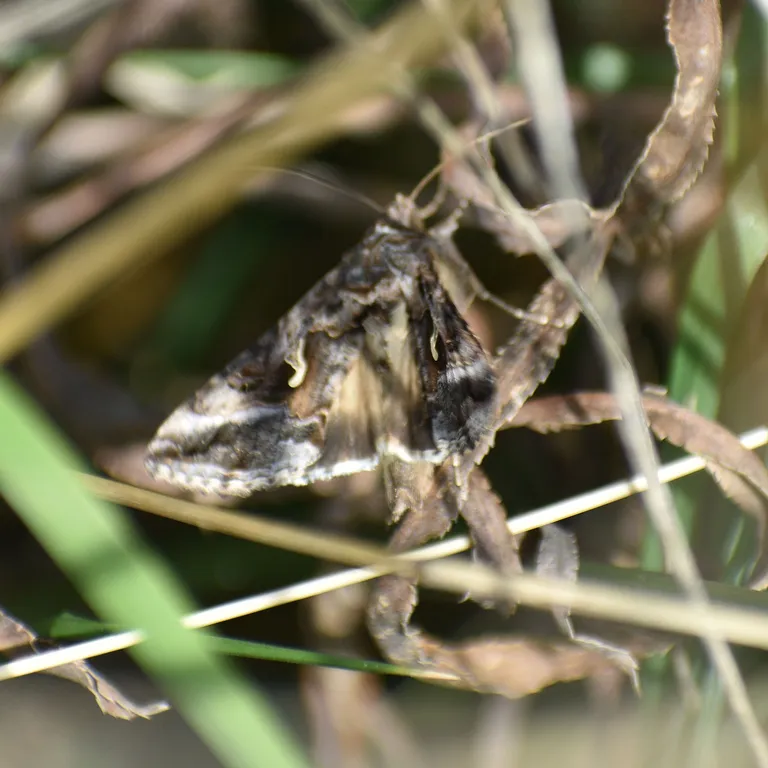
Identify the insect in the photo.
Autographa gamma
